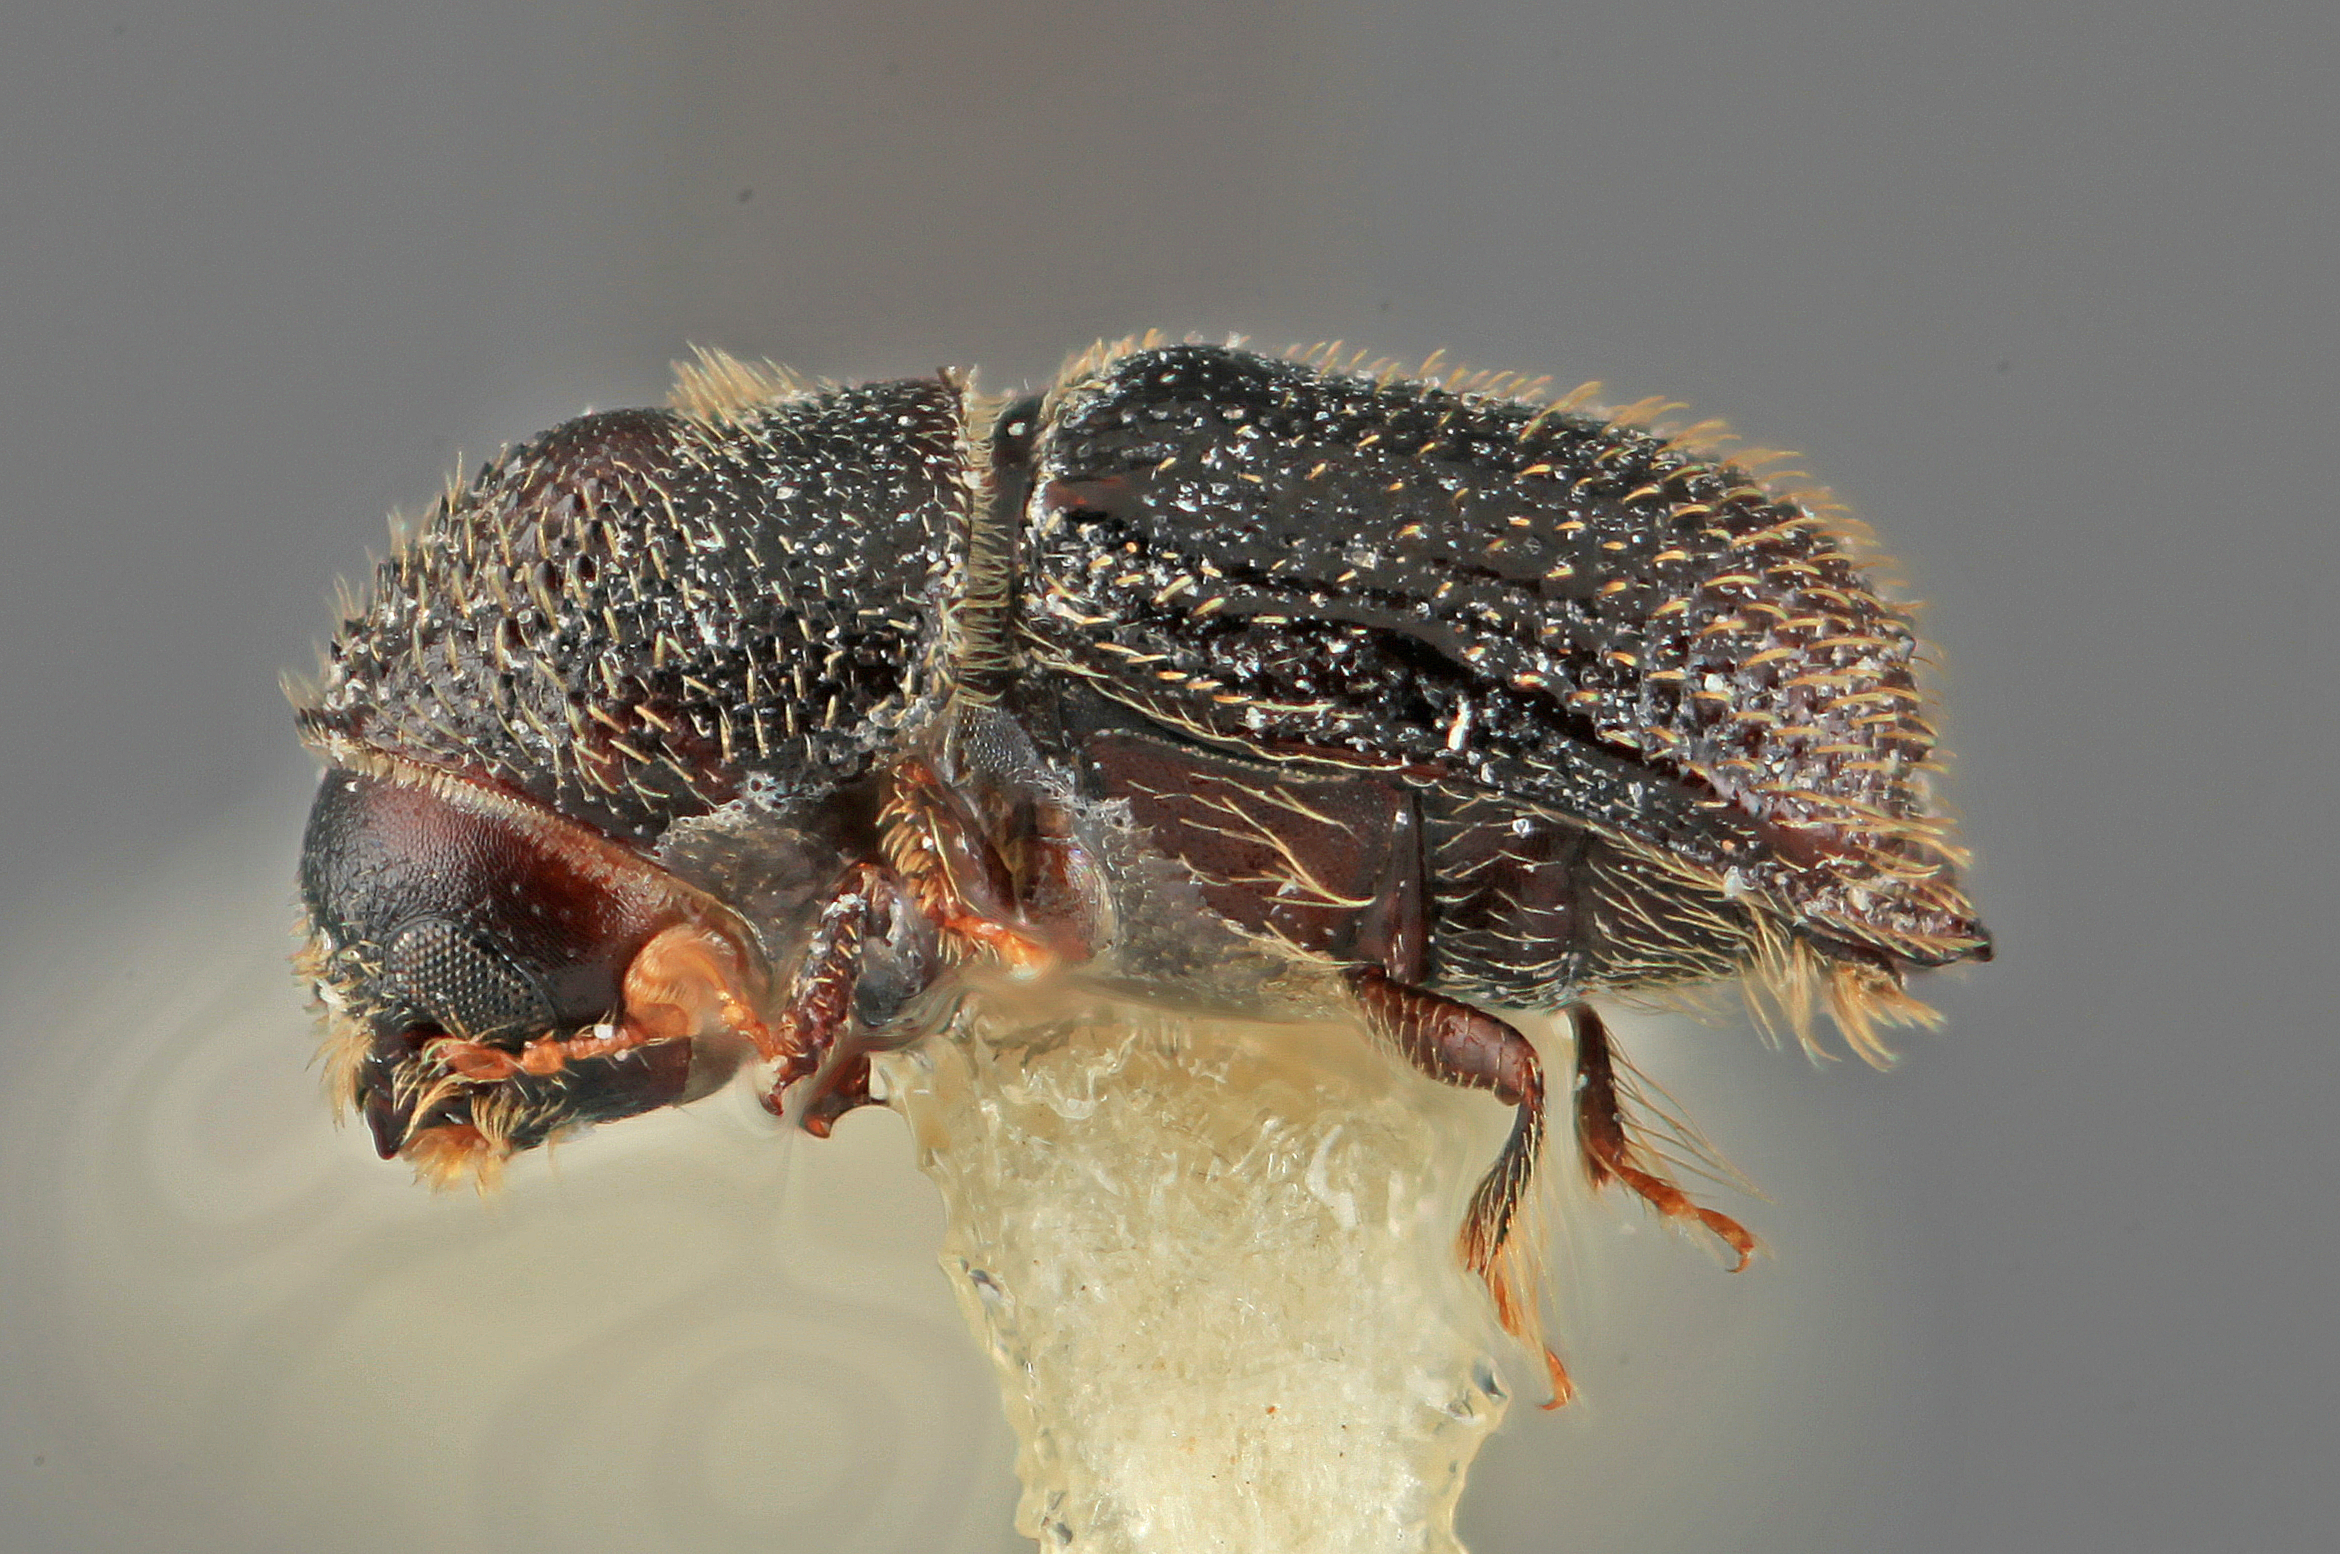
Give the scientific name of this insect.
Hylocurus dissimilis
